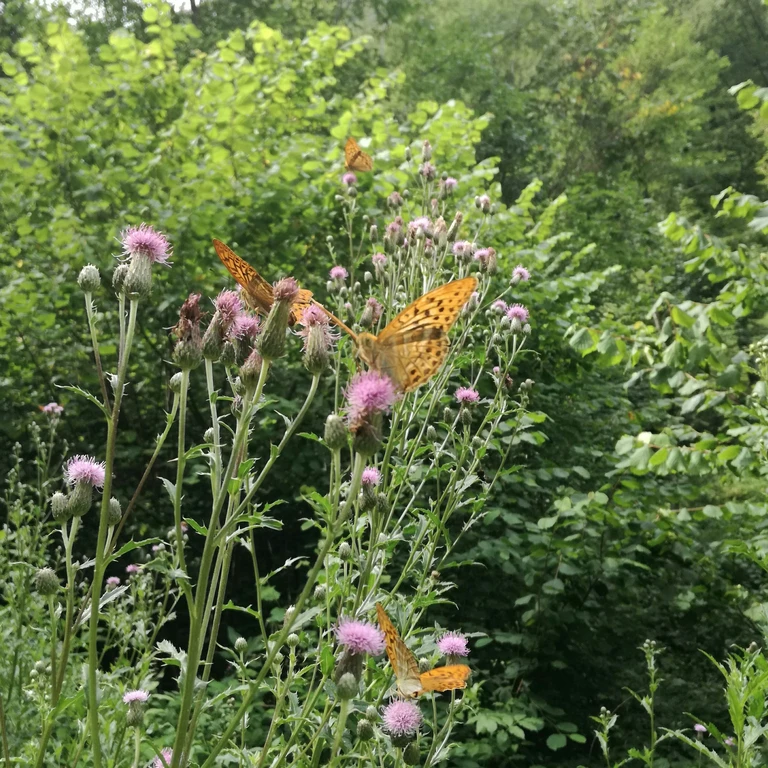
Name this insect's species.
Argynnis paphia
